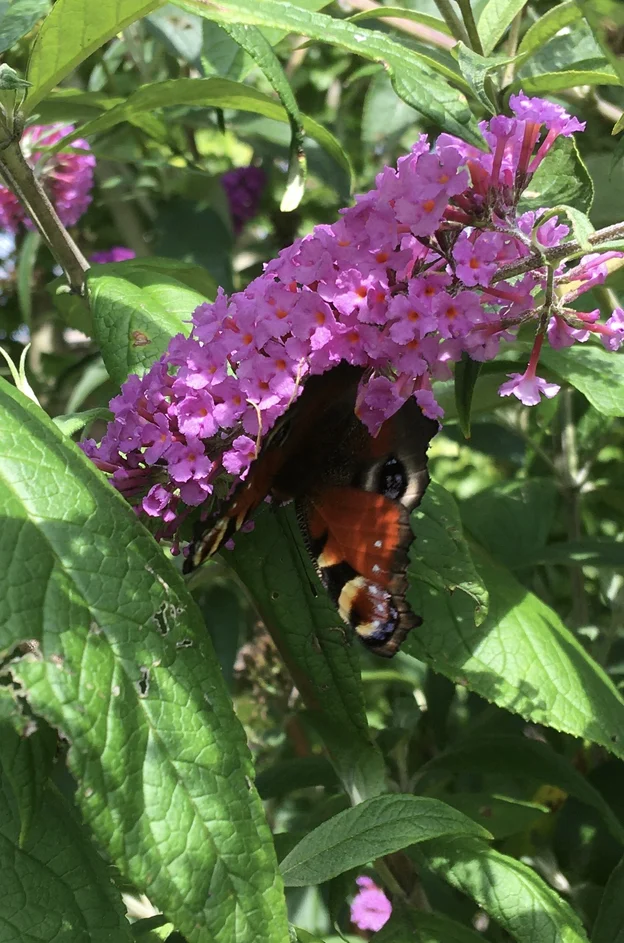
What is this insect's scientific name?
Aglais io
